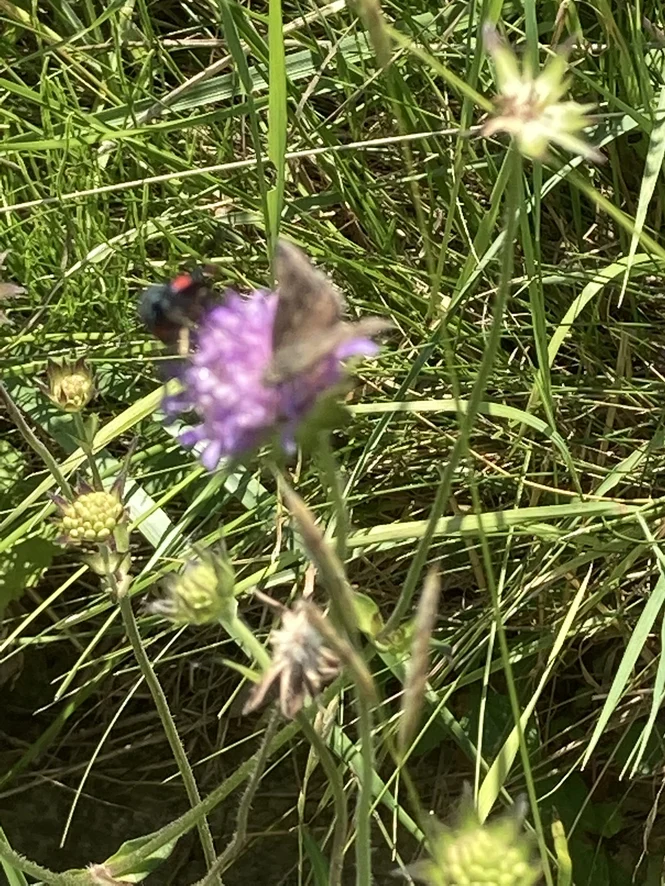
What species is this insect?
Erynnis tages
